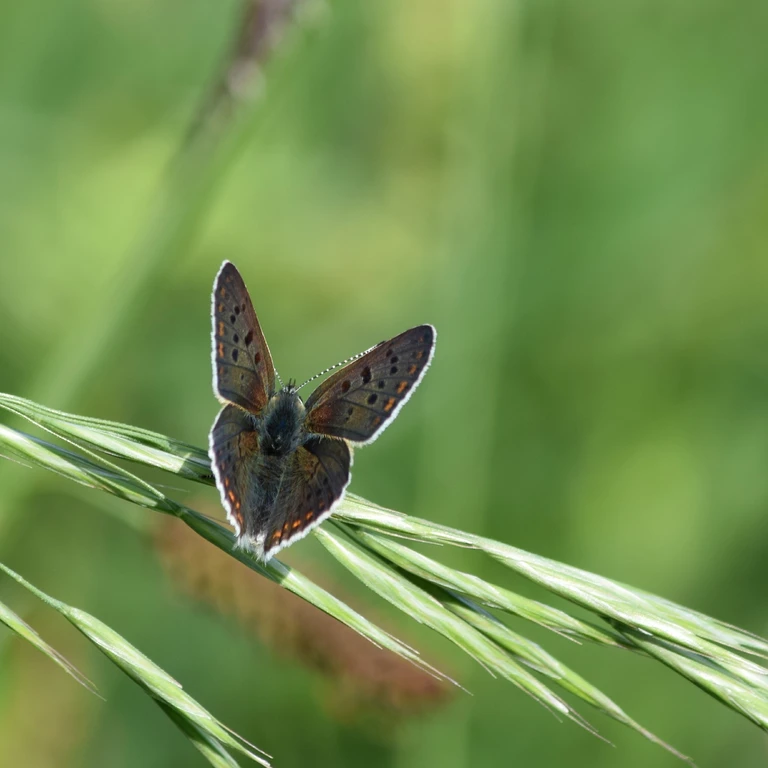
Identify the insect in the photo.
Lycaena tityrus (also Loweia tityrus)
